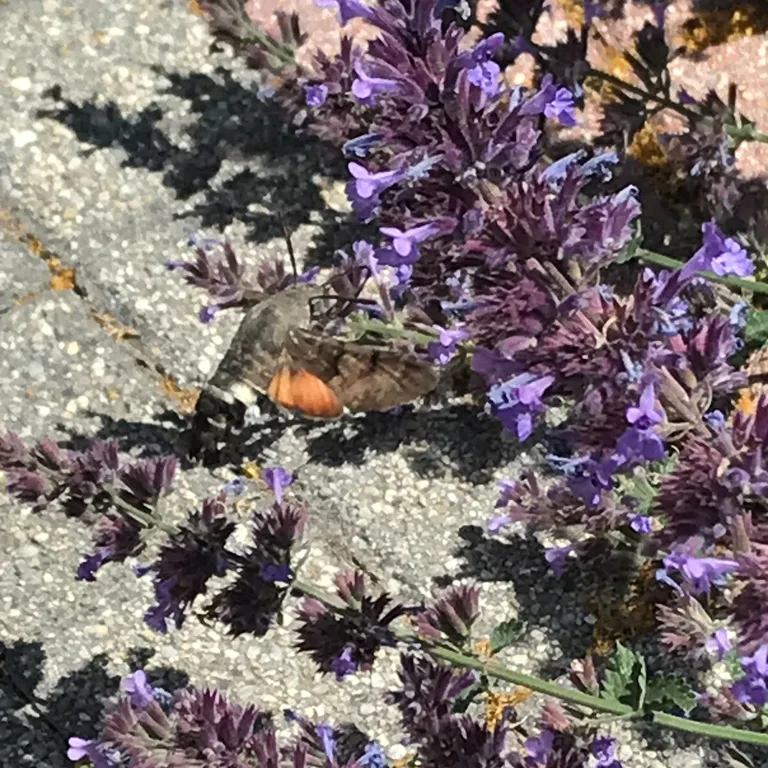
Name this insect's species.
Macroglossum stellatarum
